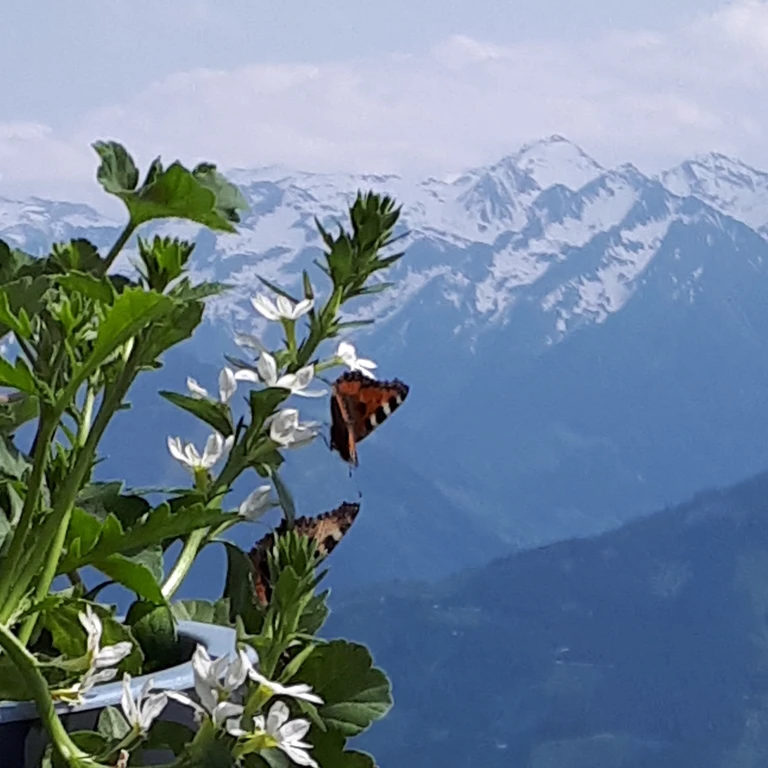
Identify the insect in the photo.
Aglais urticae
